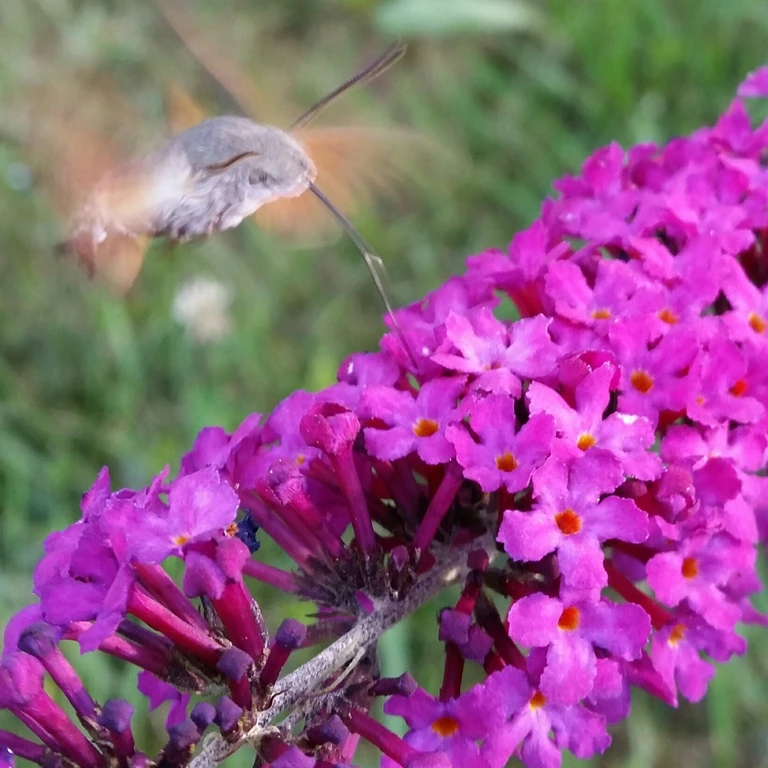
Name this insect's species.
Macroglossum stellatarum
